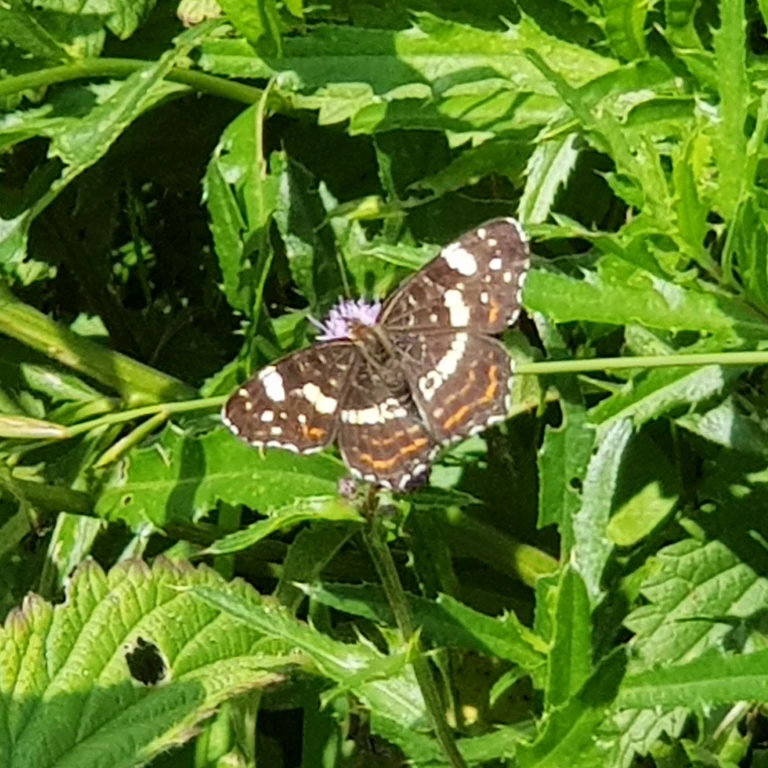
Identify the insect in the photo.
Araschnia levana
